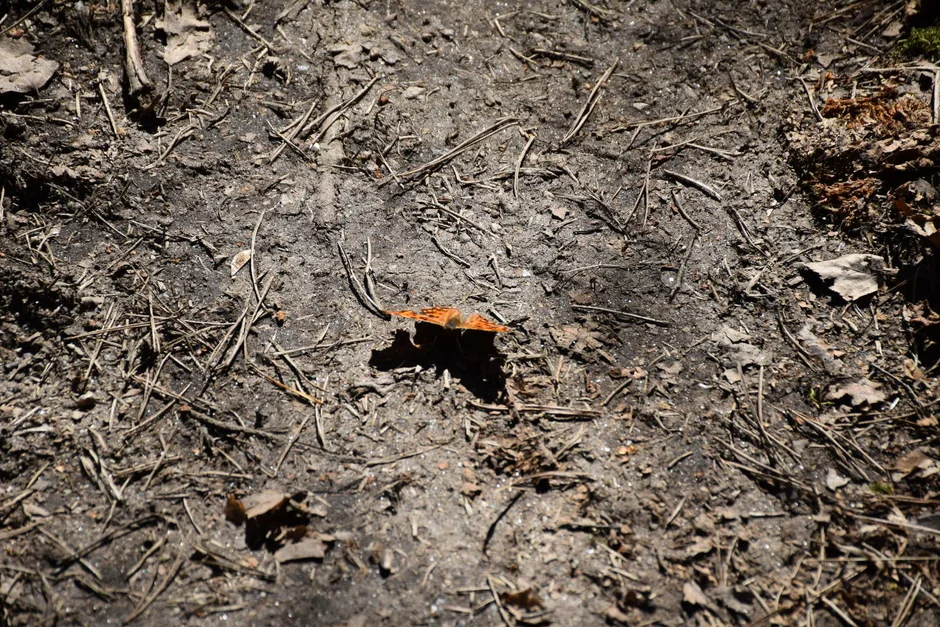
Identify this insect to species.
Polygonia c-album
